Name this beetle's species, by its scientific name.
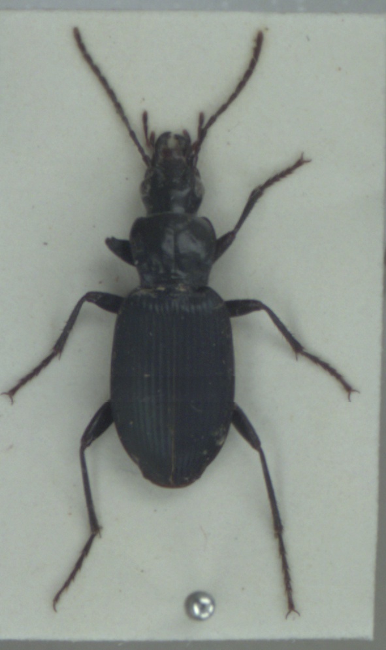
Laemostenus complanatus
